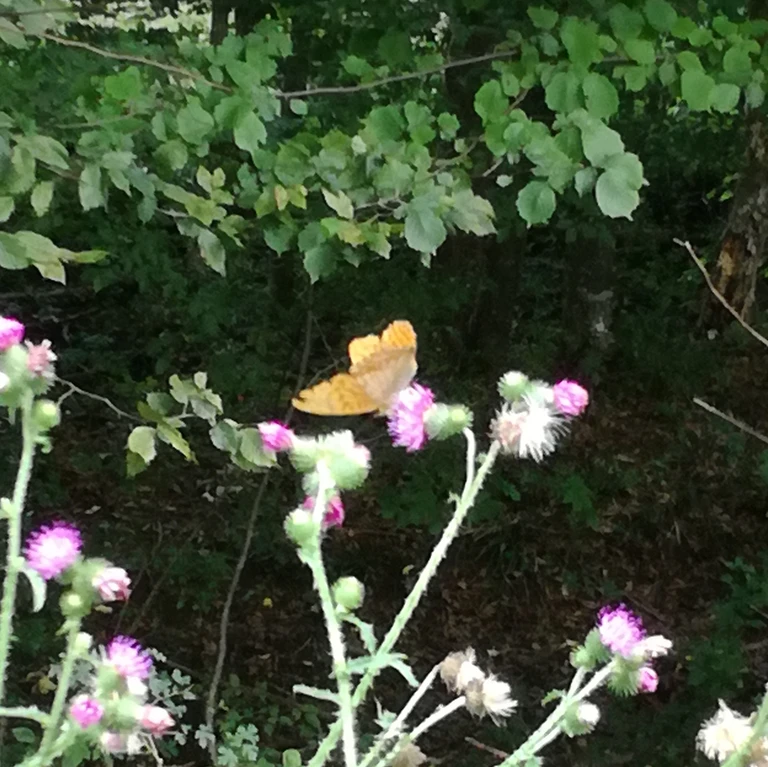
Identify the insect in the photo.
Argynnis paphia
